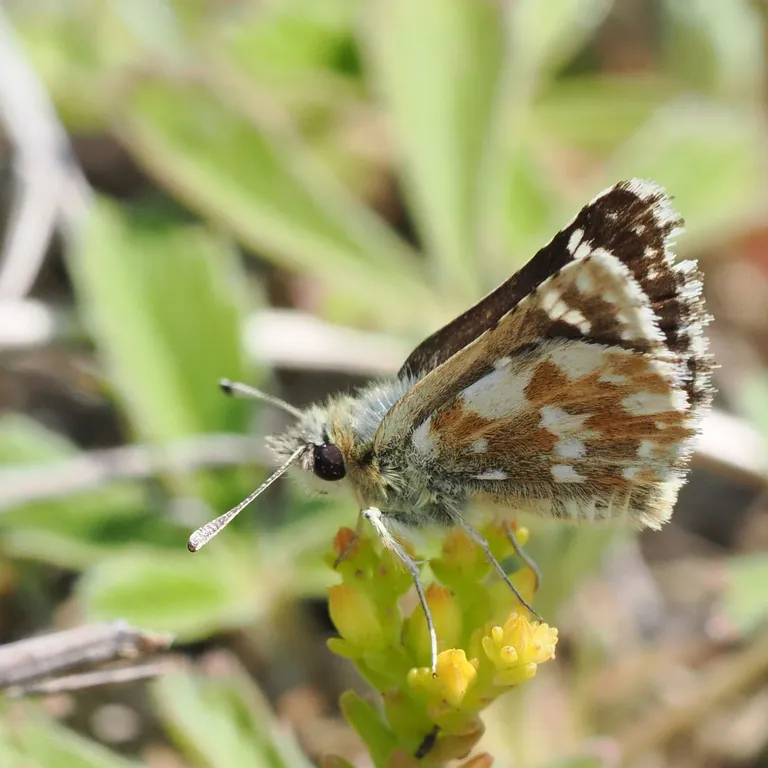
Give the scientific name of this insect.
Spialia sertorius
